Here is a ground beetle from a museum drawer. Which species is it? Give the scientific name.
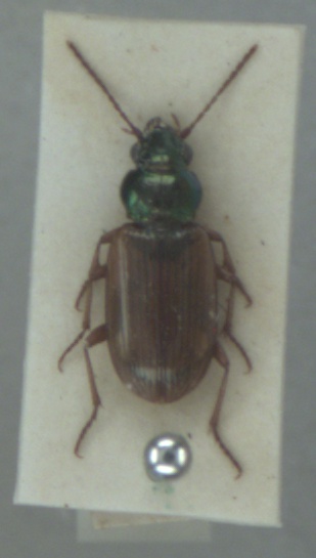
Pogonus luridipennis
